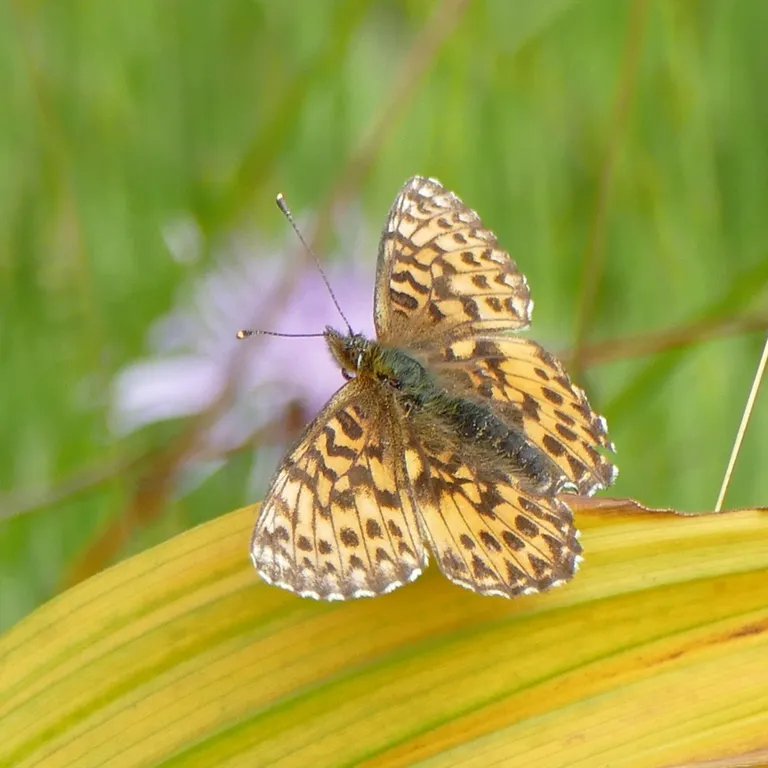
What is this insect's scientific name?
Boloria titania
